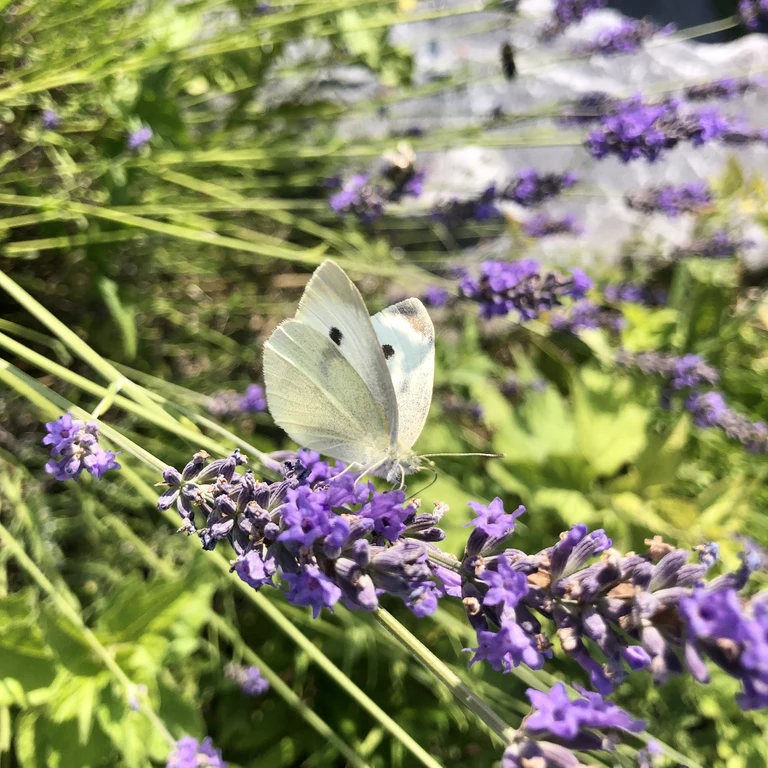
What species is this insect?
Pieris rapae
